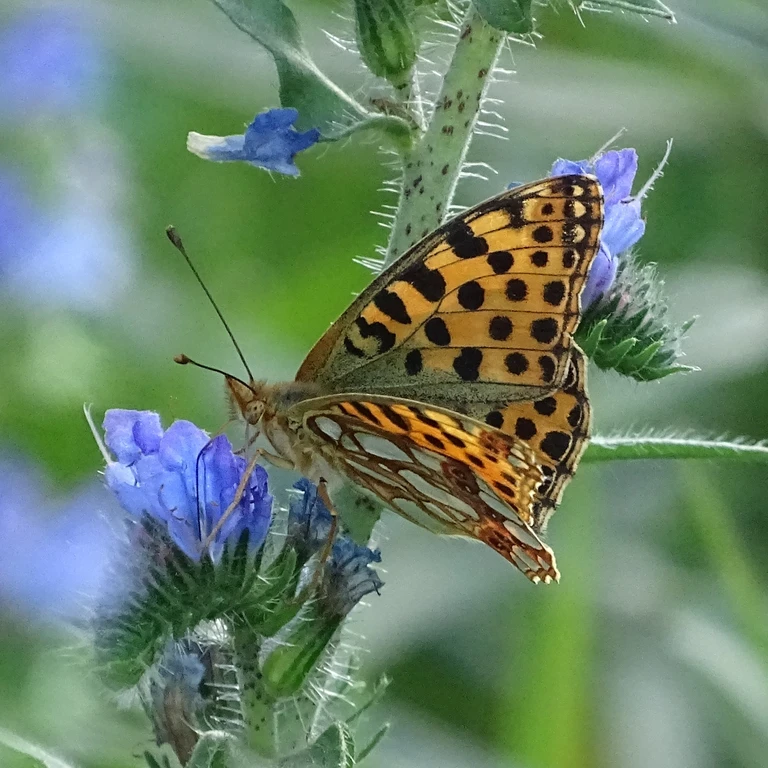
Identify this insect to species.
Issoria lathonia
